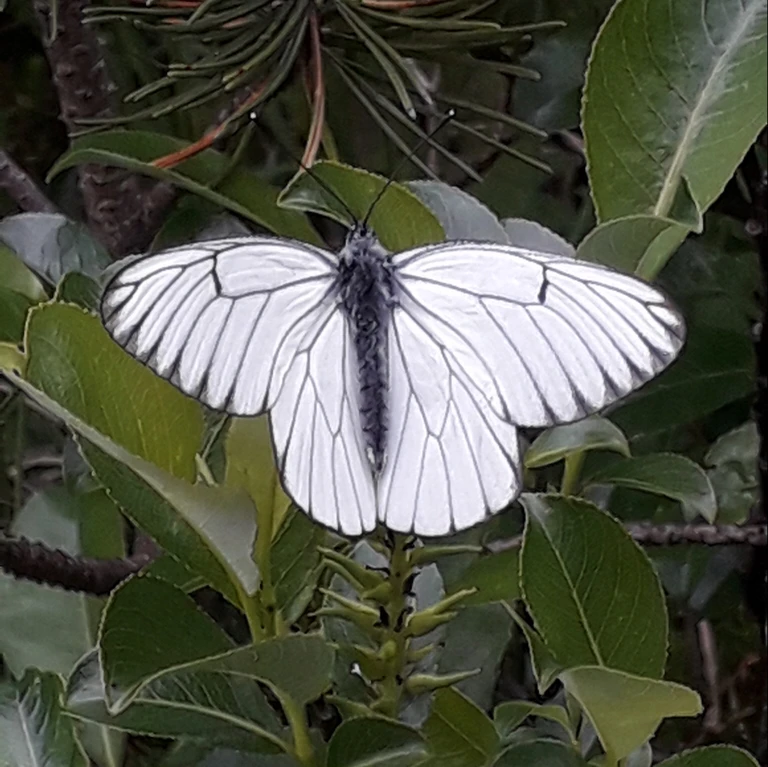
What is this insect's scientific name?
Aporia crataegi
